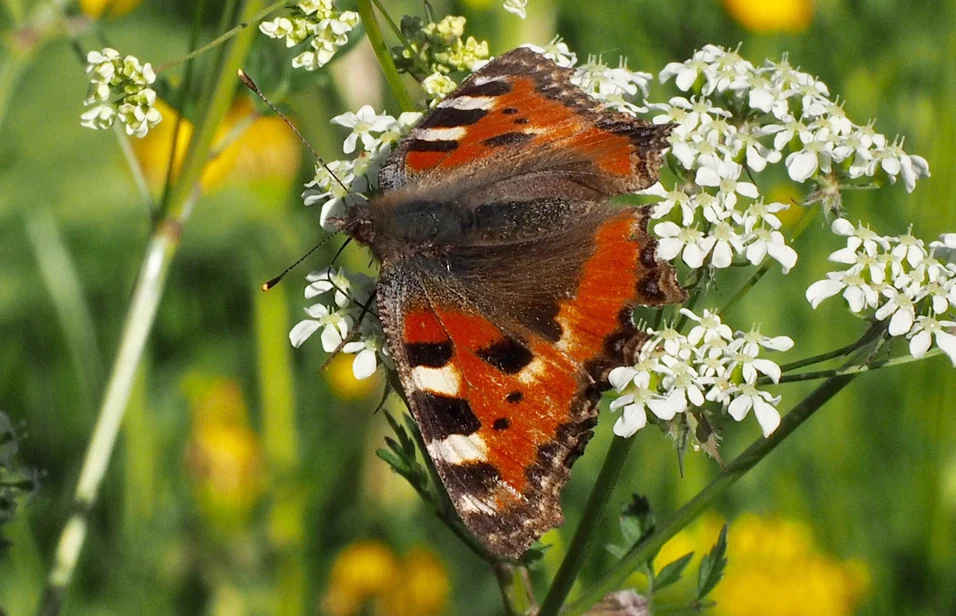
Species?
Aglais urticae
